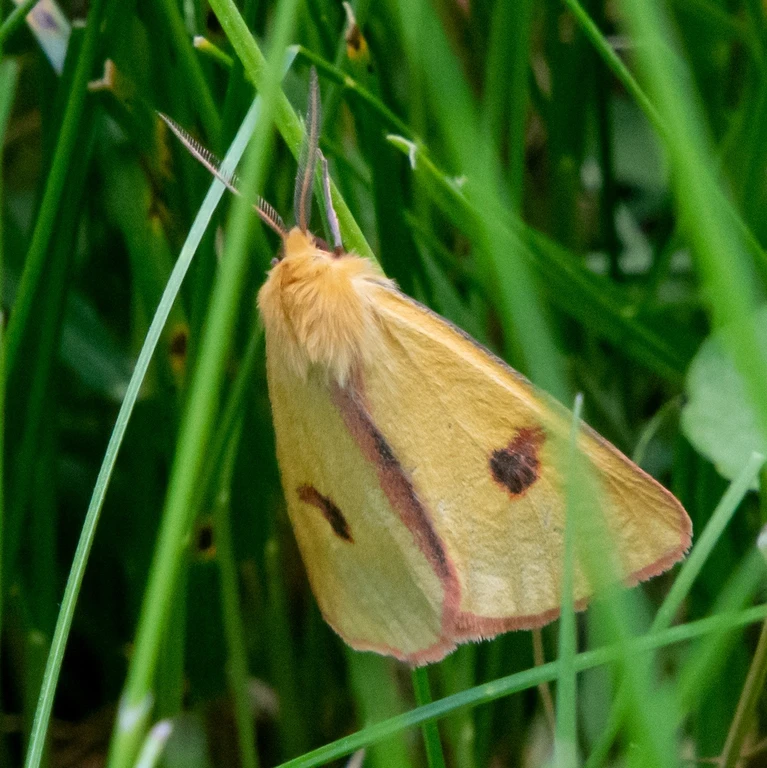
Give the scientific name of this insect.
Diacrisia sannio
